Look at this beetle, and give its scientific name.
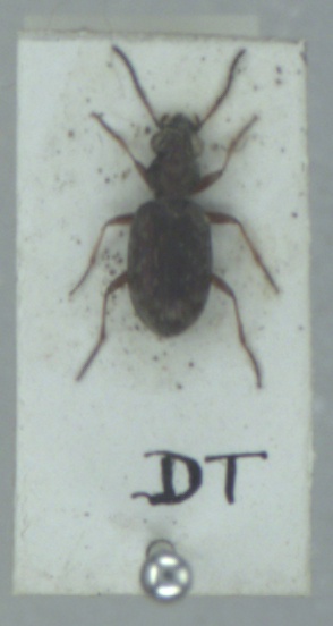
Asaphidion pallipes
